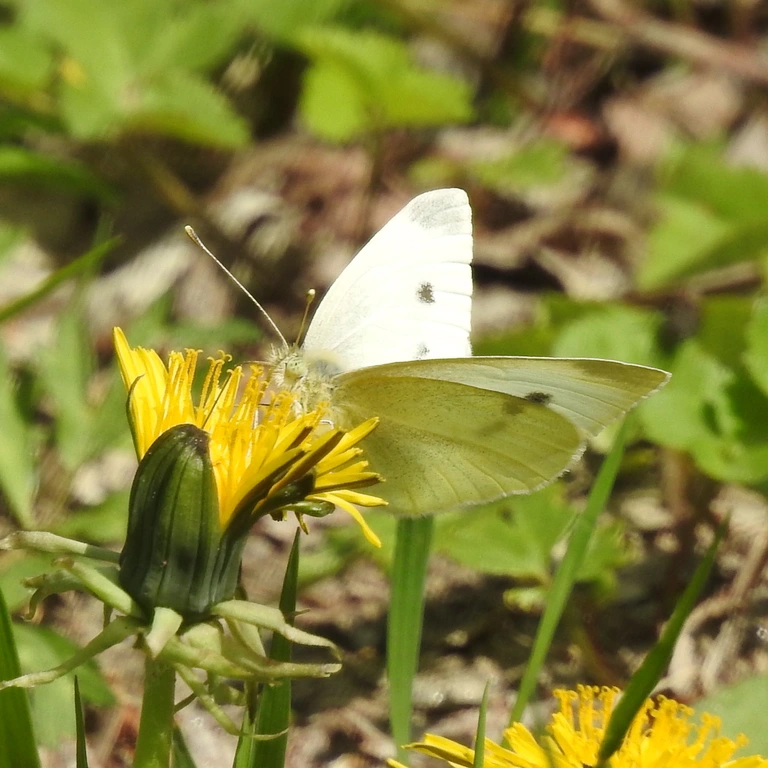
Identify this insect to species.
Pieris rapae
